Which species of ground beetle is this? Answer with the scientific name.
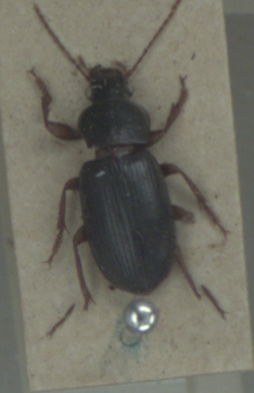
Ophonus schaubergerianus
